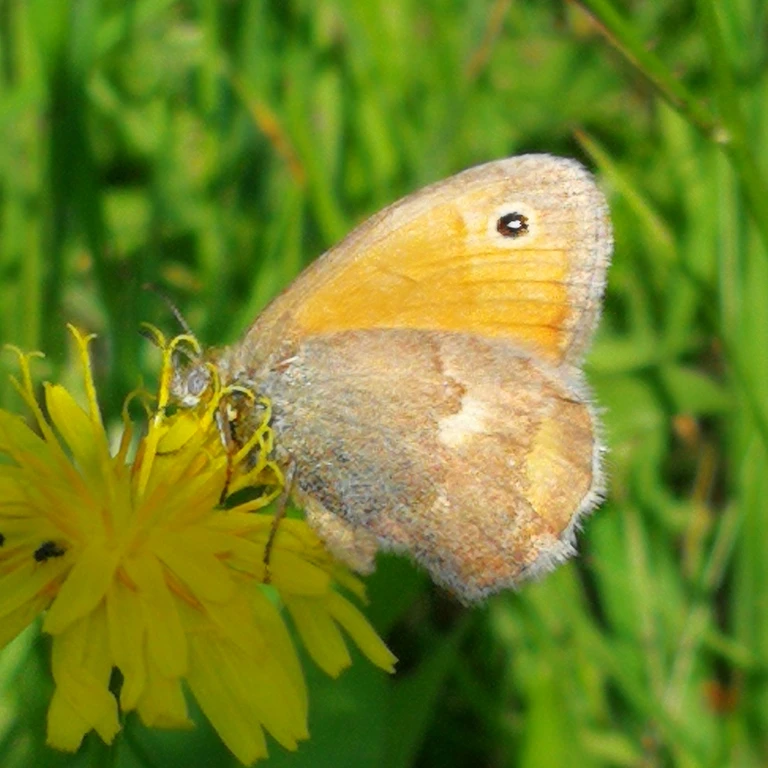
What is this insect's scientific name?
Coenonympha pamphilus
